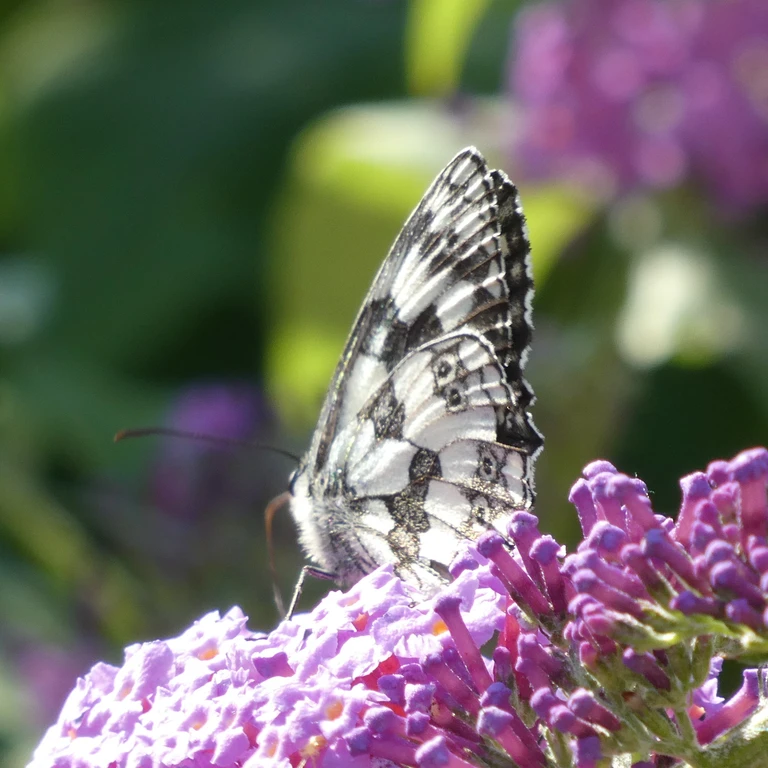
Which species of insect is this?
Melanargia galathea
